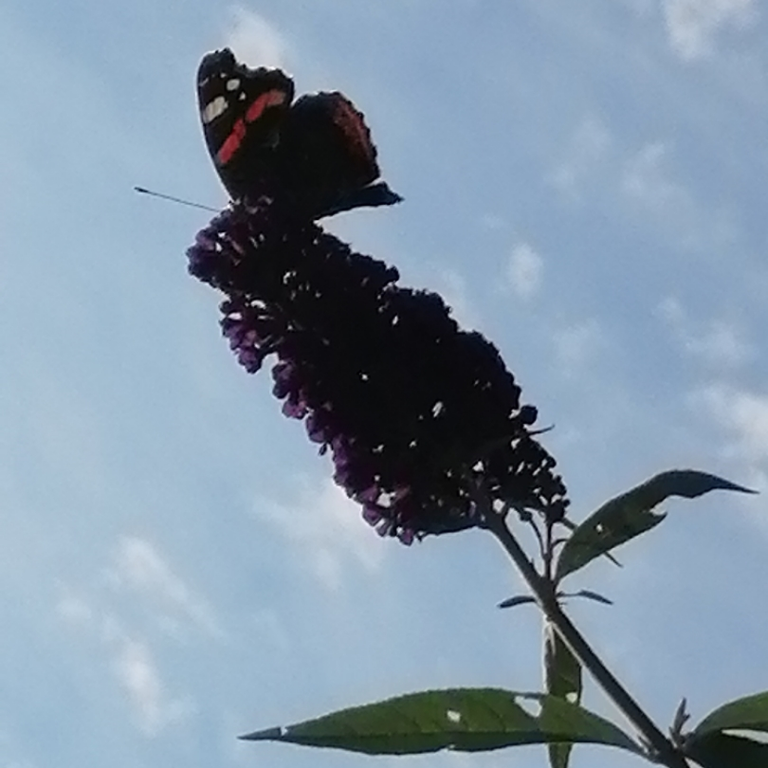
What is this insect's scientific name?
Vanessa atalanta
